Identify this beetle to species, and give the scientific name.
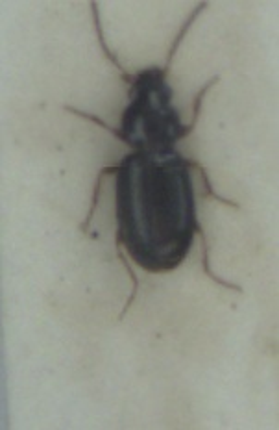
Bembidion obtusum
